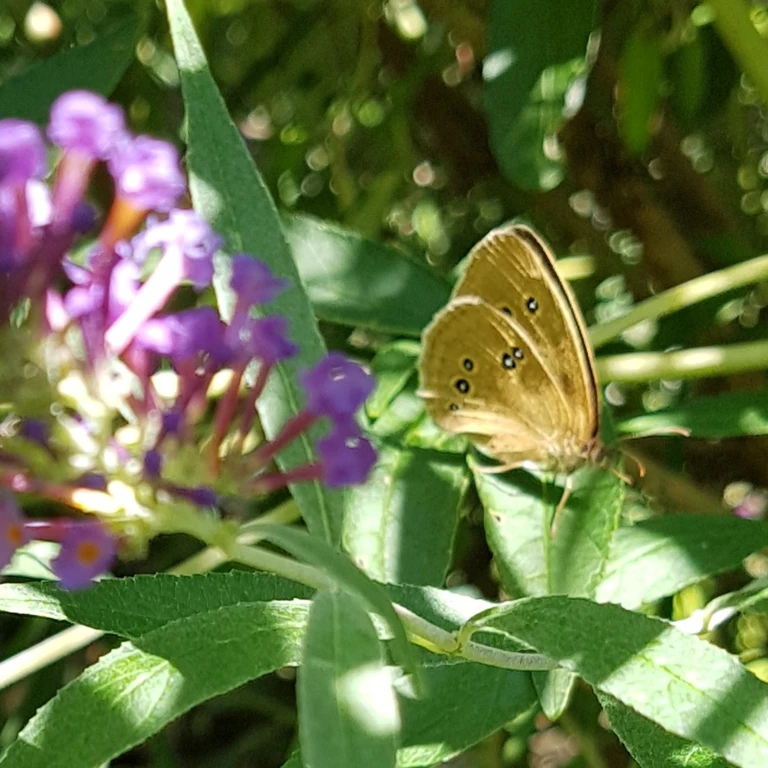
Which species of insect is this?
Aphantopus hyperantus
